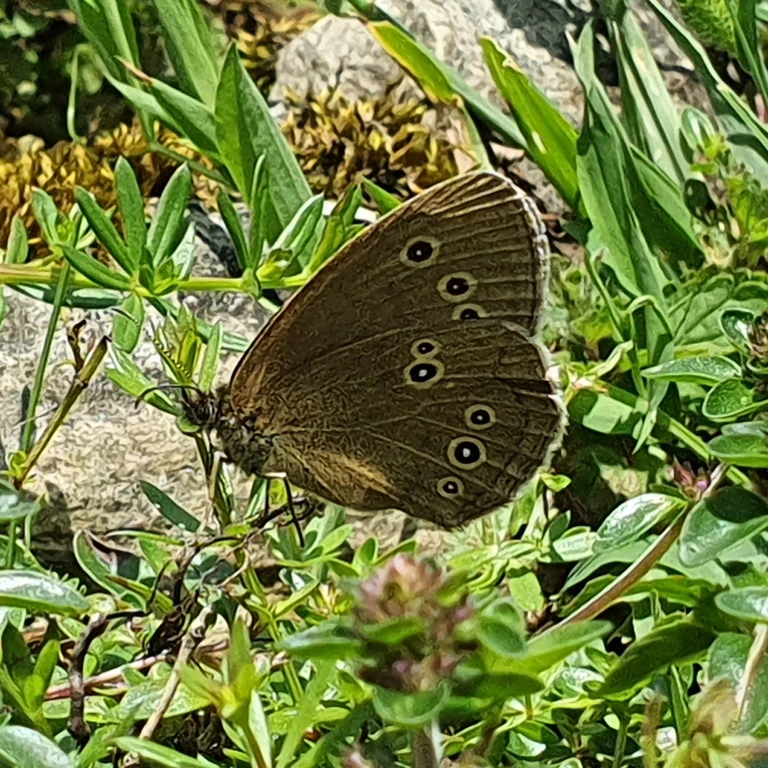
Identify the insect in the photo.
Aphantopus hyperantus
